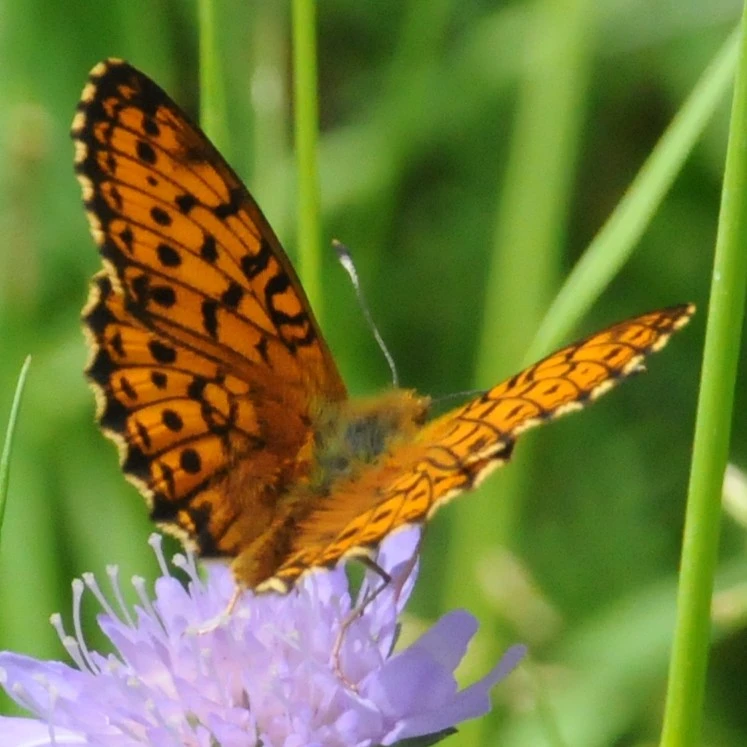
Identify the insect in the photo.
Brenthis ino
